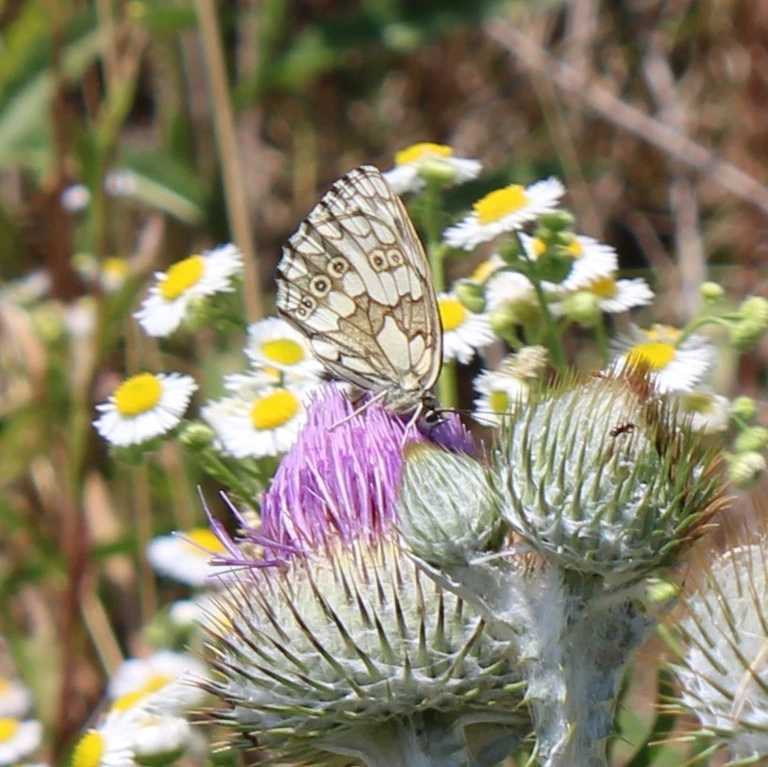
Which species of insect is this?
Melanargia galathea
